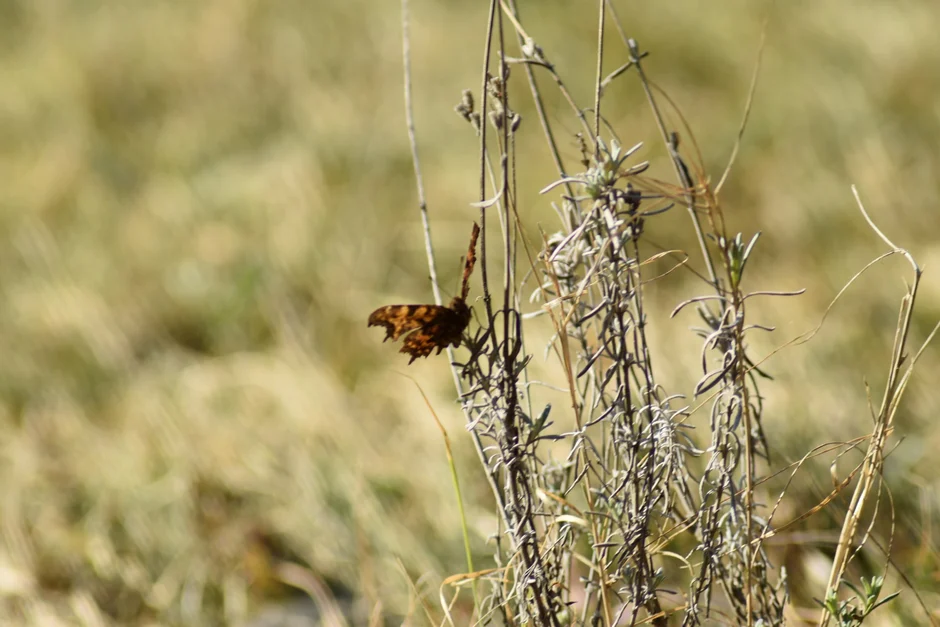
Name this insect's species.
Polygonia c-album
